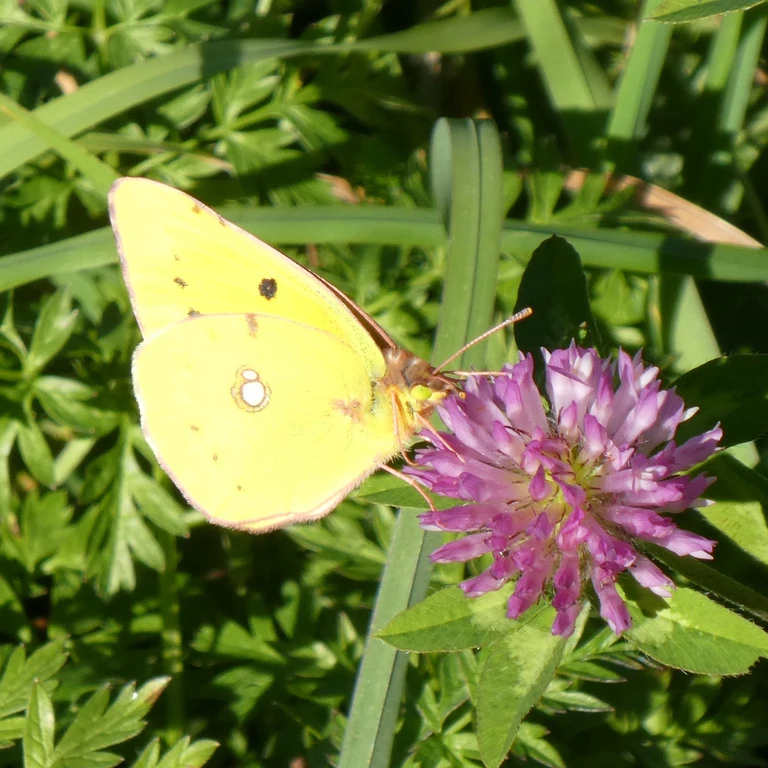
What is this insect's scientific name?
Colias croceus
